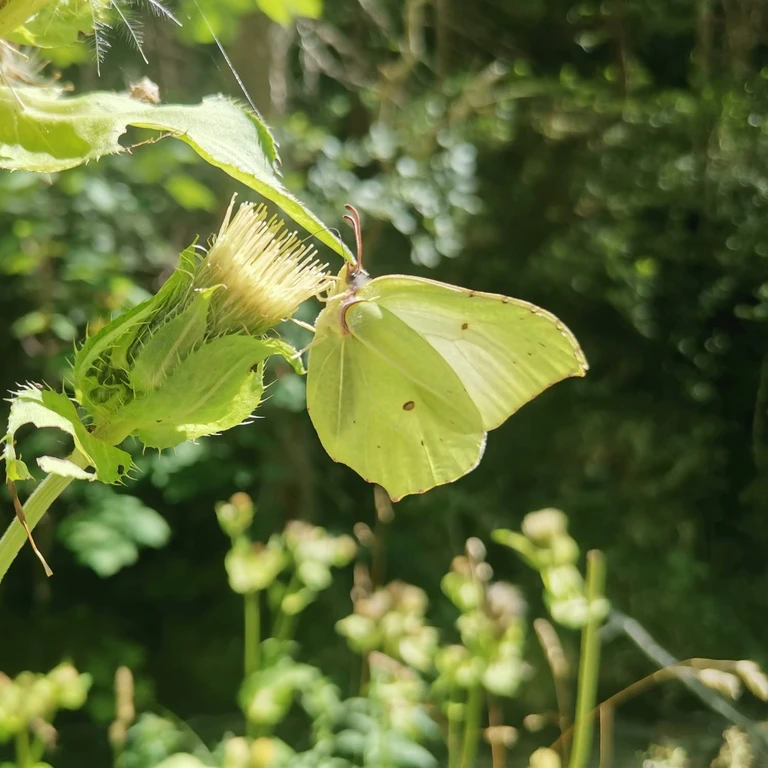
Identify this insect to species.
Gonepteryx rhamni
